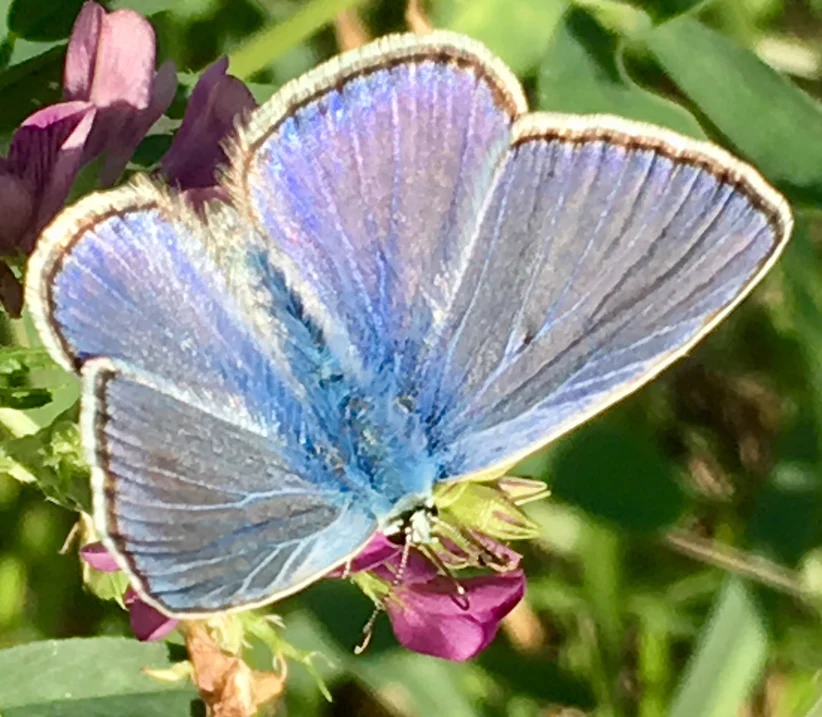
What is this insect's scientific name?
Polyommatus icarus
